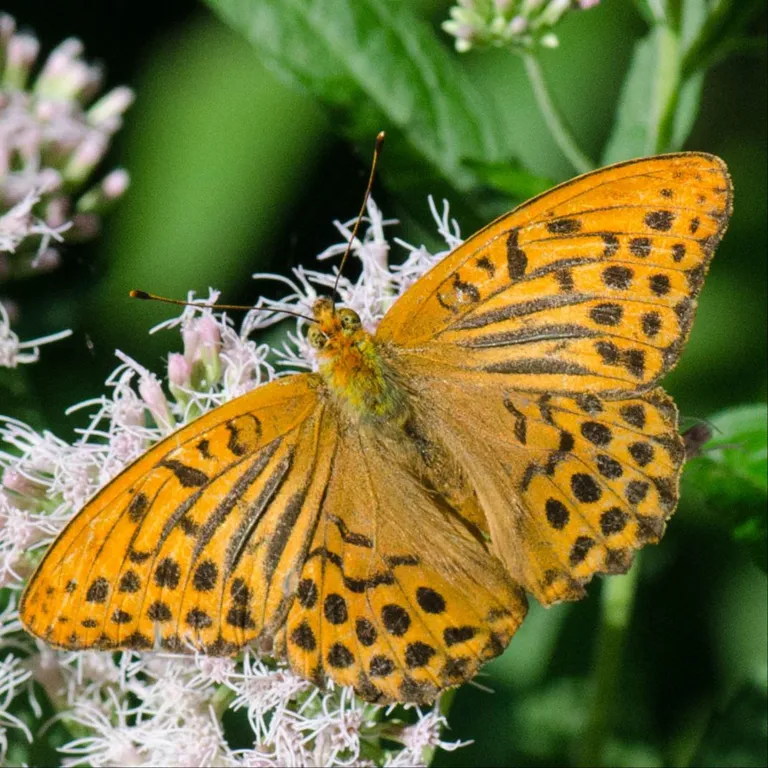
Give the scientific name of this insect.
Argynnis paphia
